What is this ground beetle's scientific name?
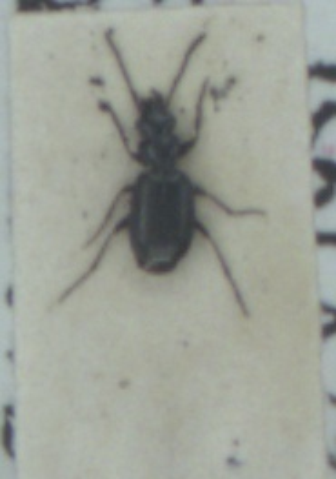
Syntomus truncatellus
